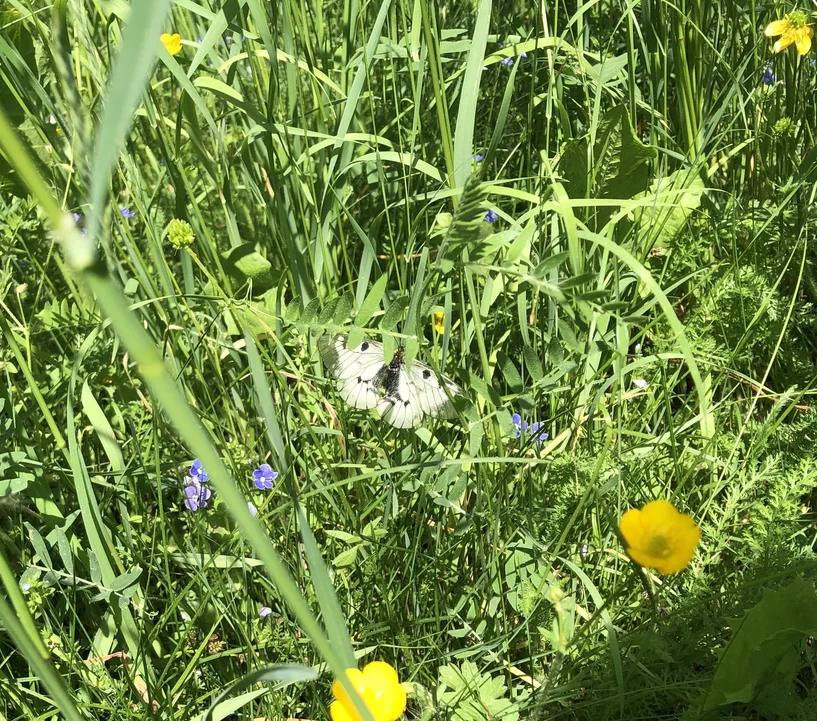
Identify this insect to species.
Parnassius mnemosyne
